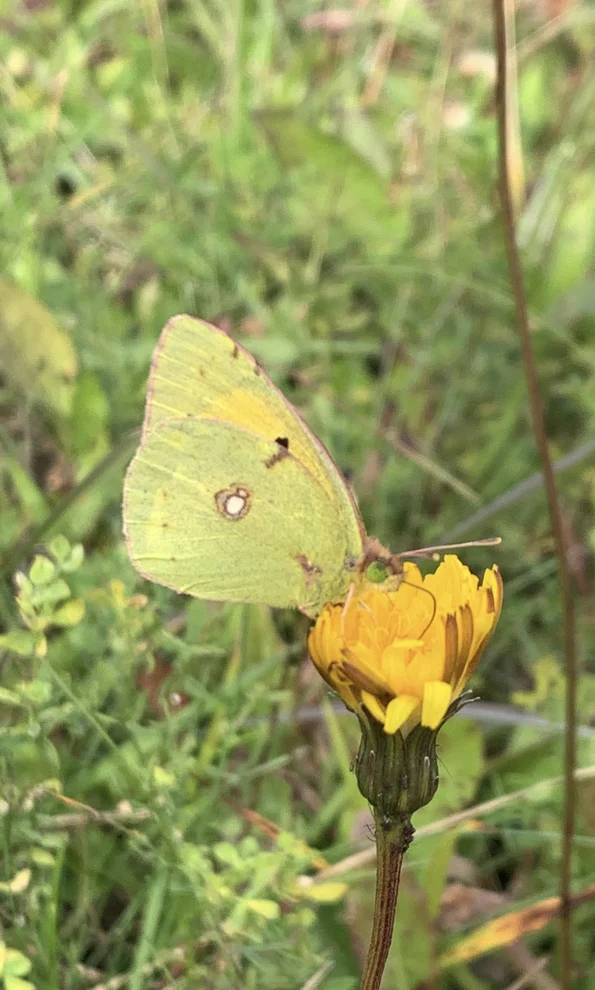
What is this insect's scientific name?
Colias croceus
